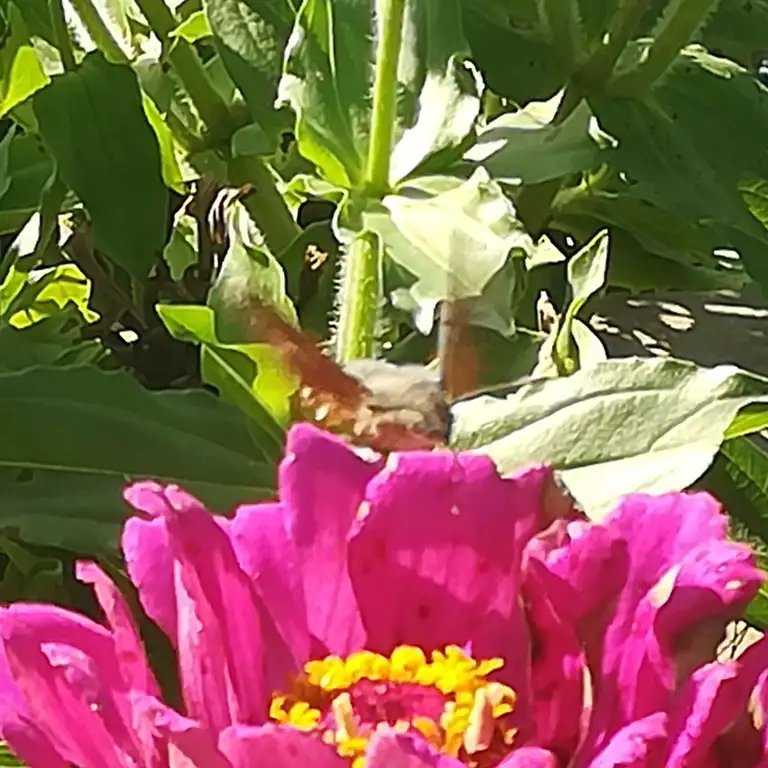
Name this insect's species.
Macroglossum stellatarum
